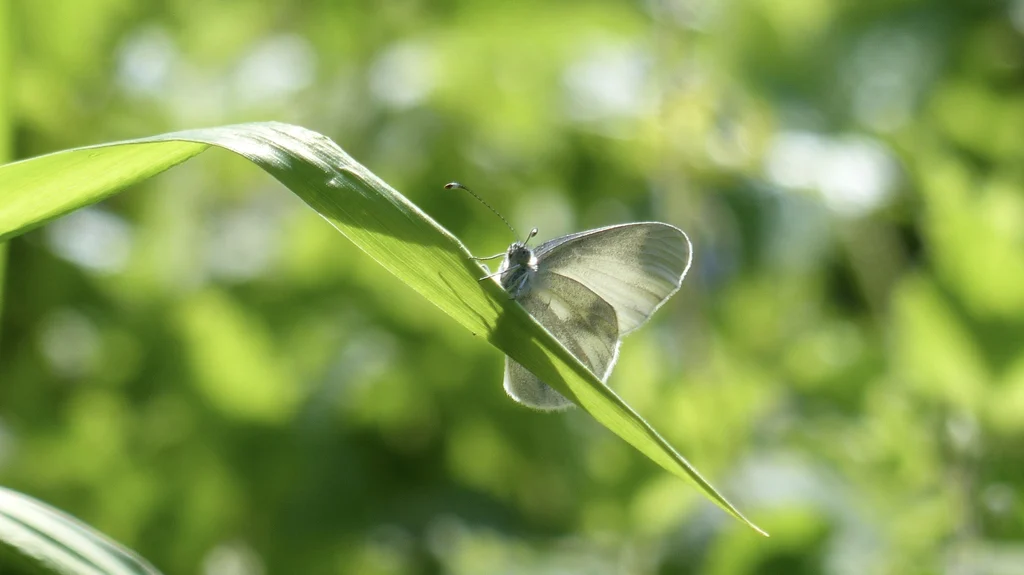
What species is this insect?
Leptidea sinapis/juvernica
